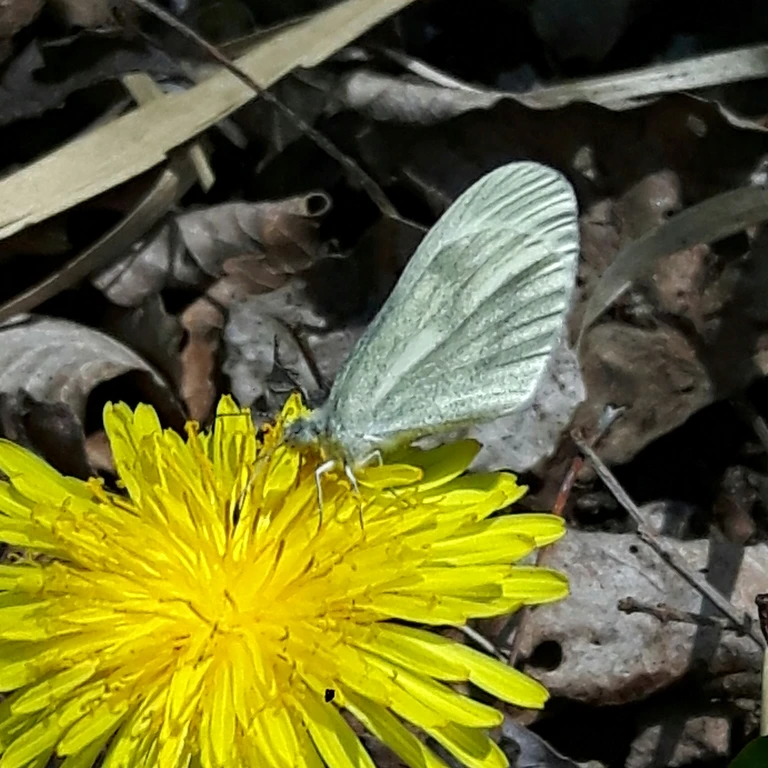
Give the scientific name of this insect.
Leptidea sinapis/juvernica
